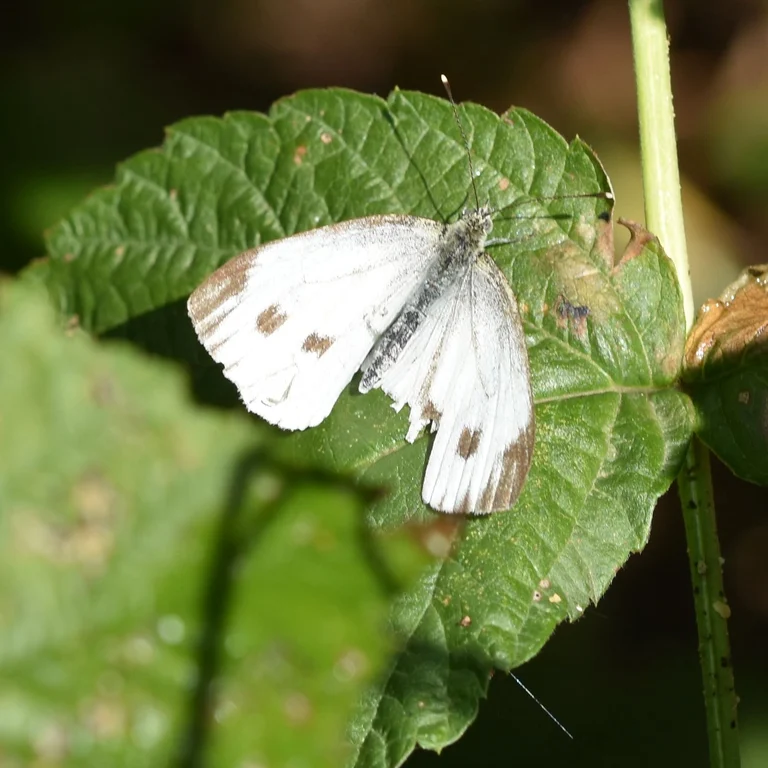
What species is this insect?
Pieris napi
